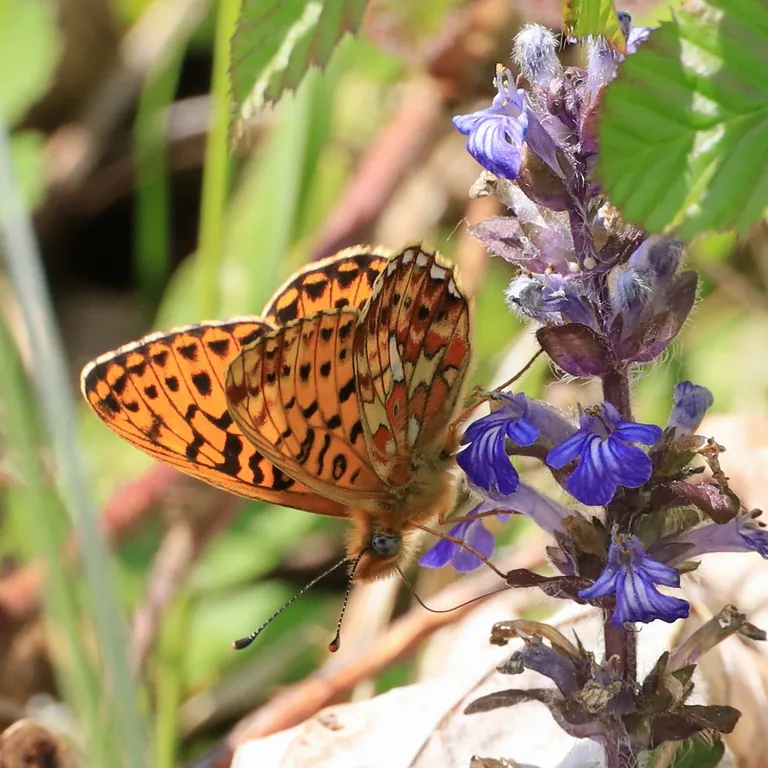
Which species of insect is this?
Boloria euphrosyne (also Clossiana euphrosyne)
